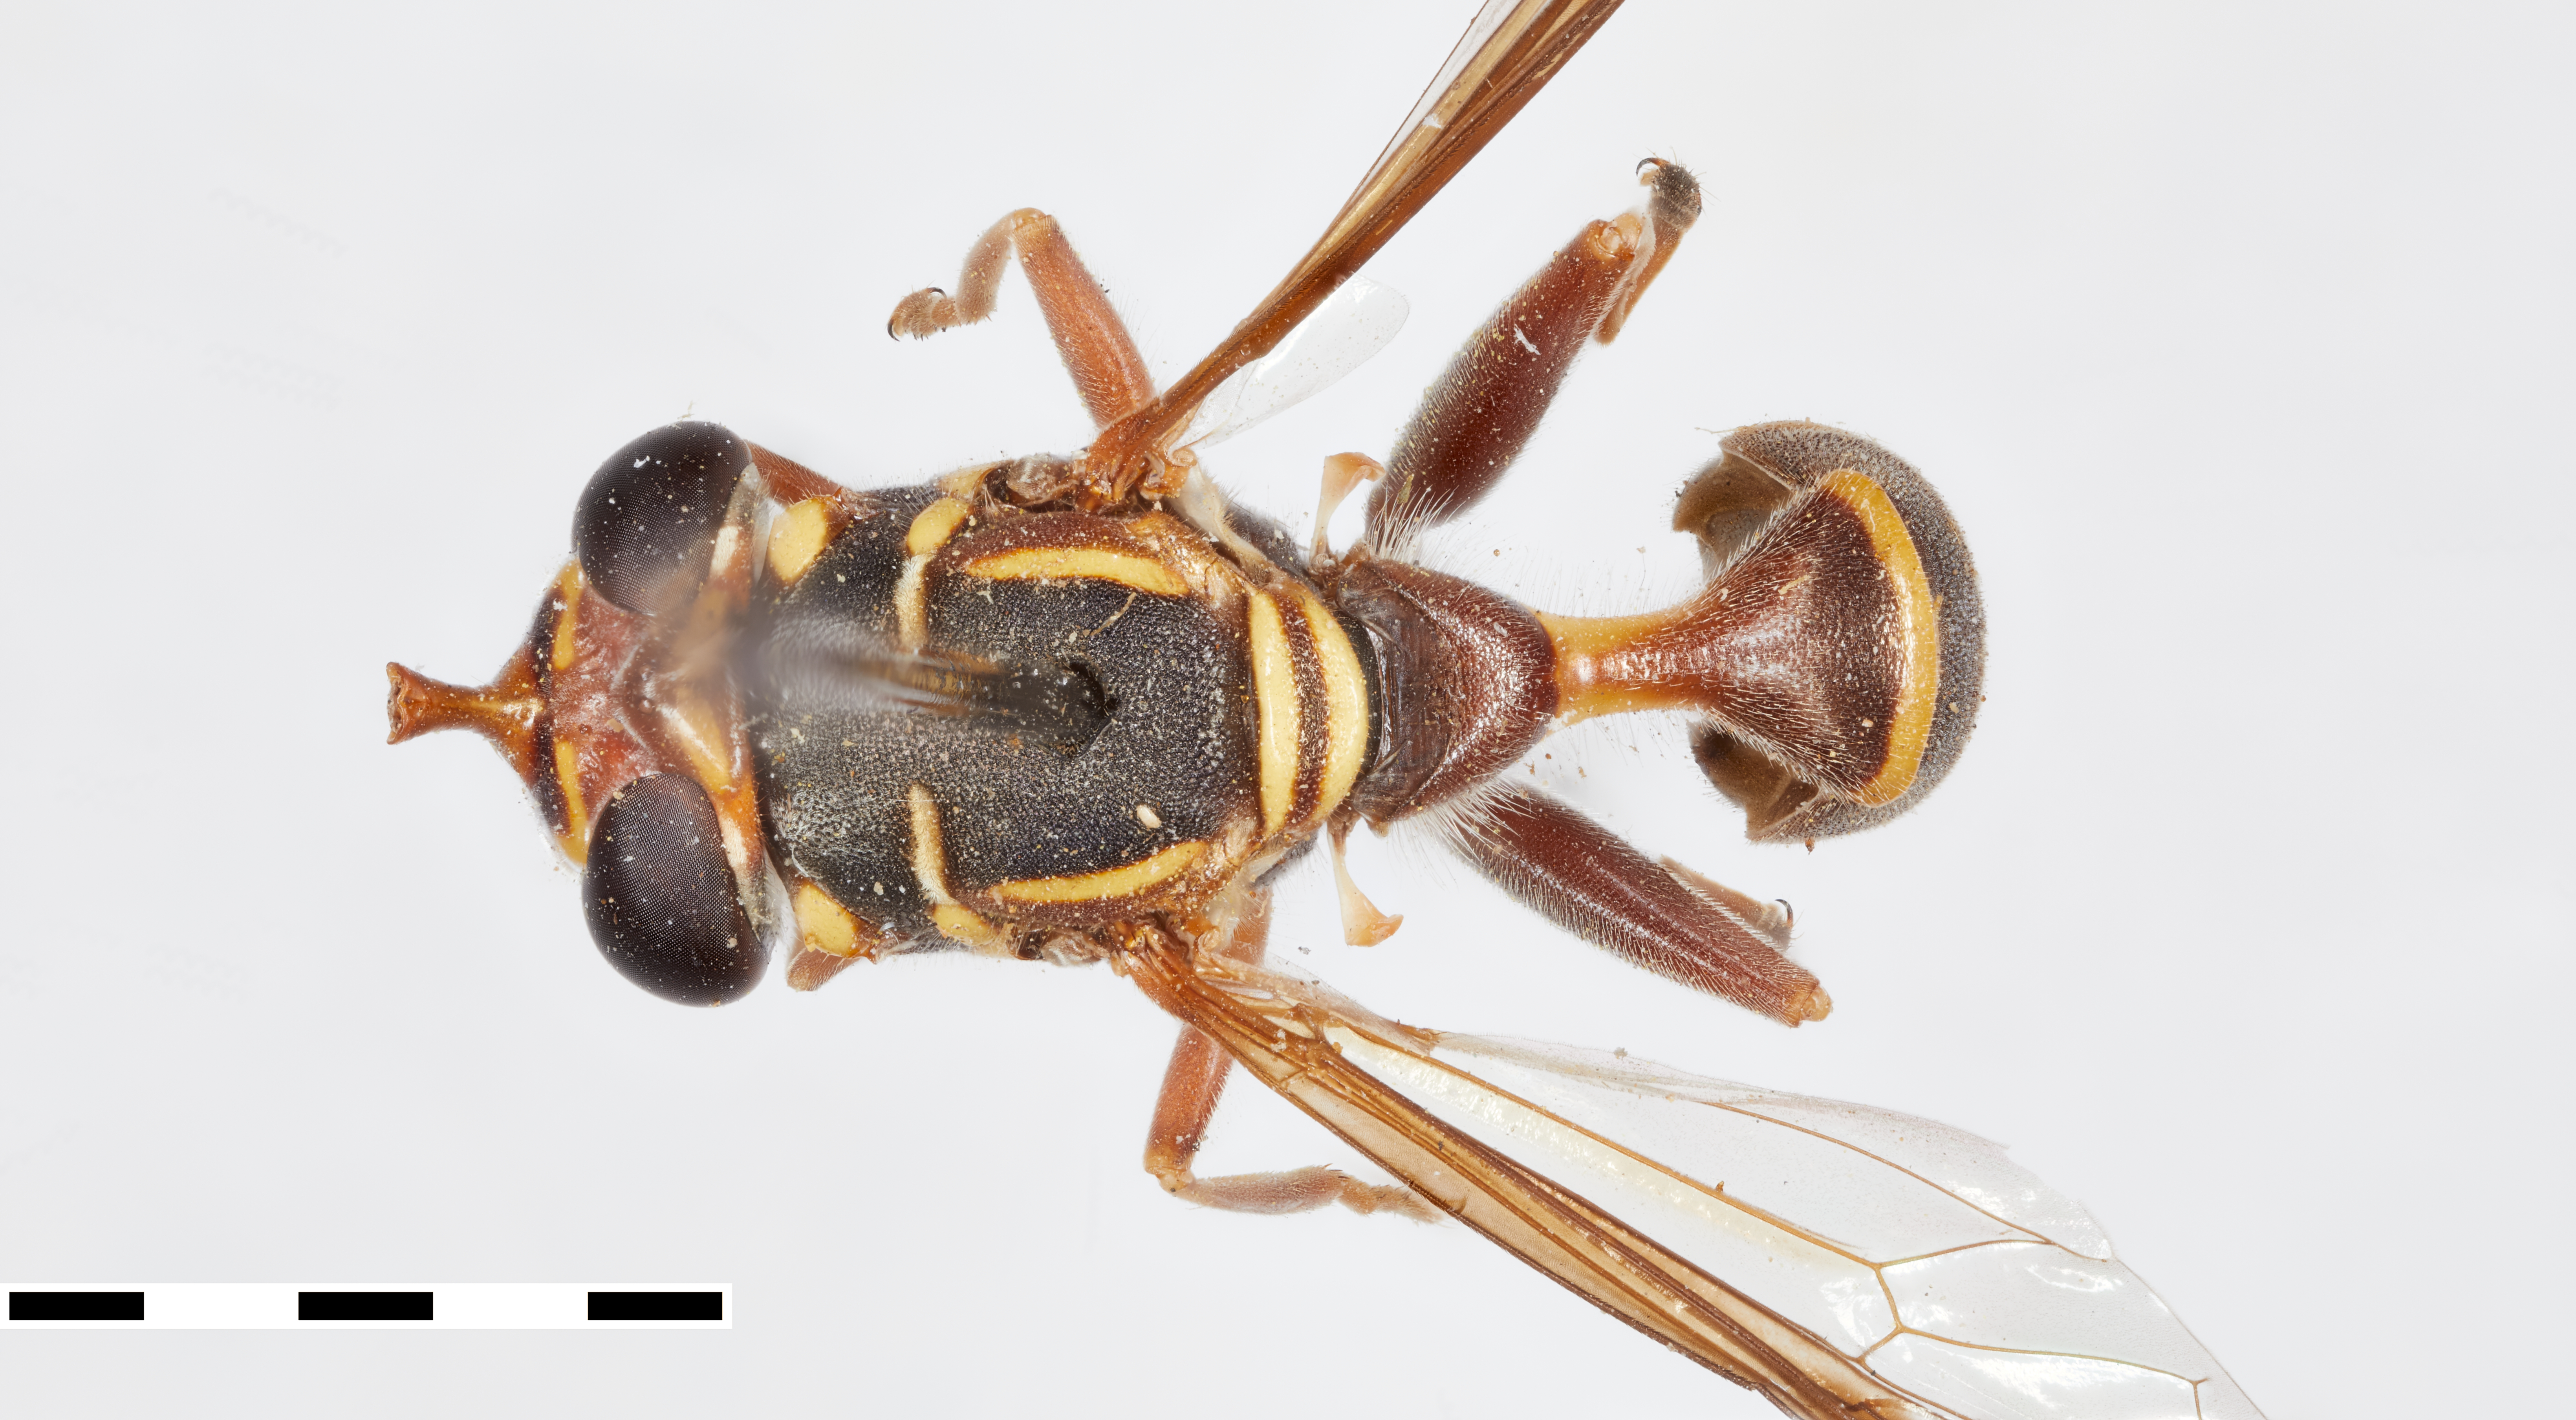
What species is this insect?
Polybiomyia engelhardti
